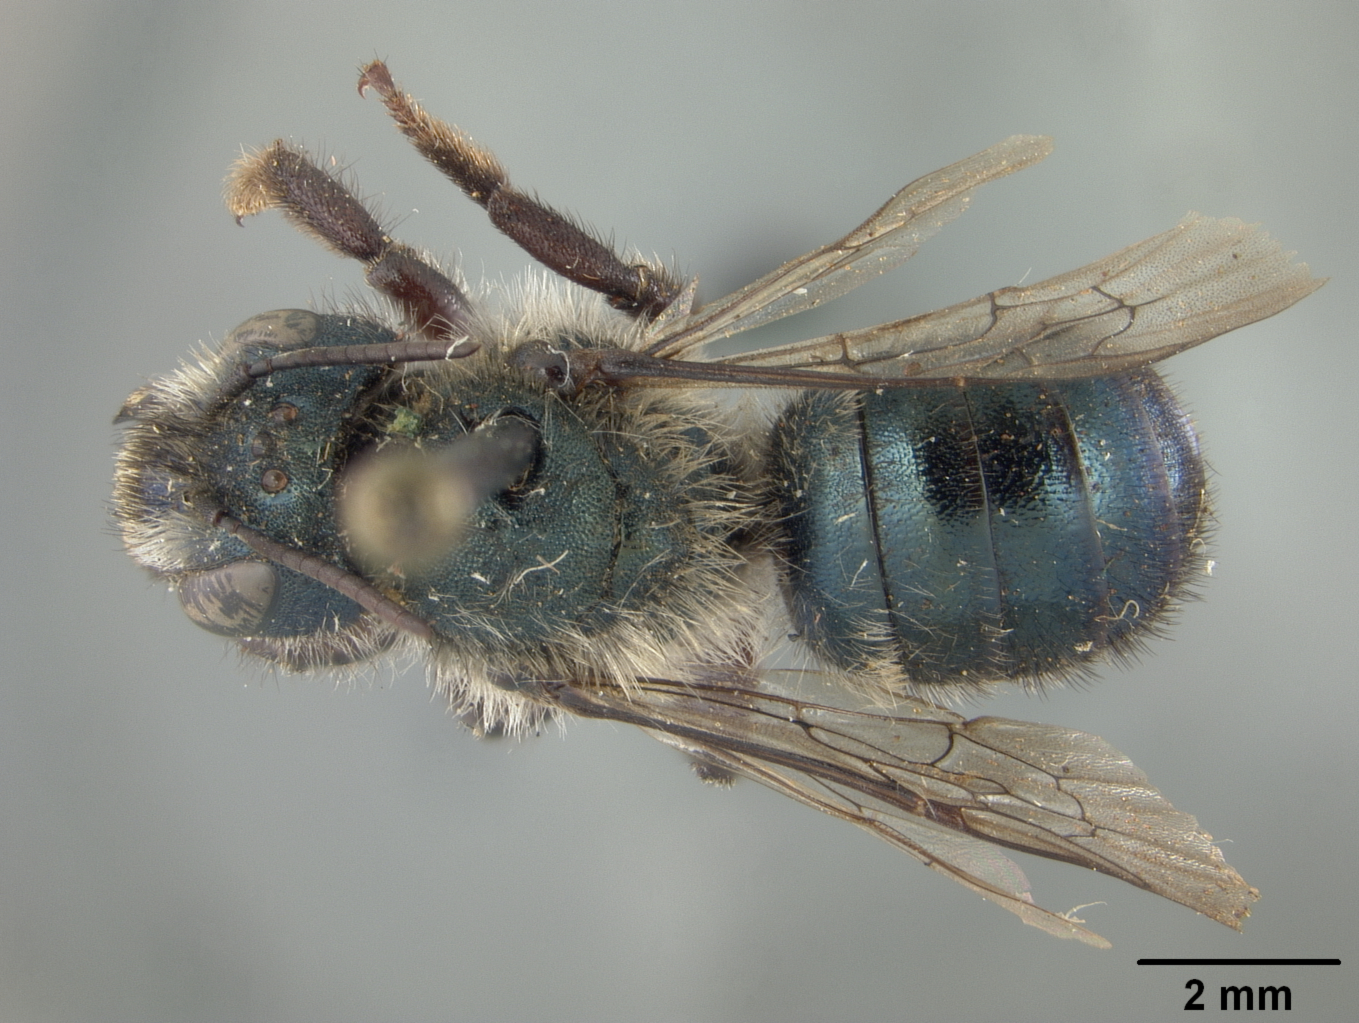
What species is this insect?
Osmia pagosa
